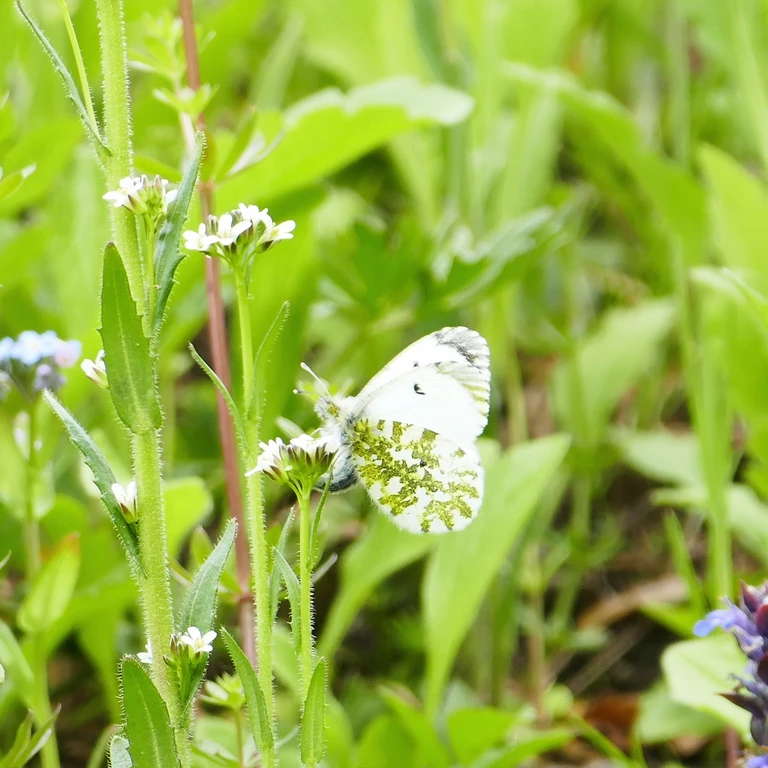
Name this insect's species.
Anthocharis cardamines
